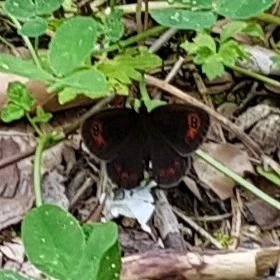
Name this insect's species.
Erebia aethiops
